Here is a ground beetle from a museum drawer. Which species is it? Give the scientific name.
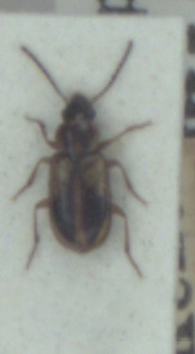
Acupalpus dorsalis
